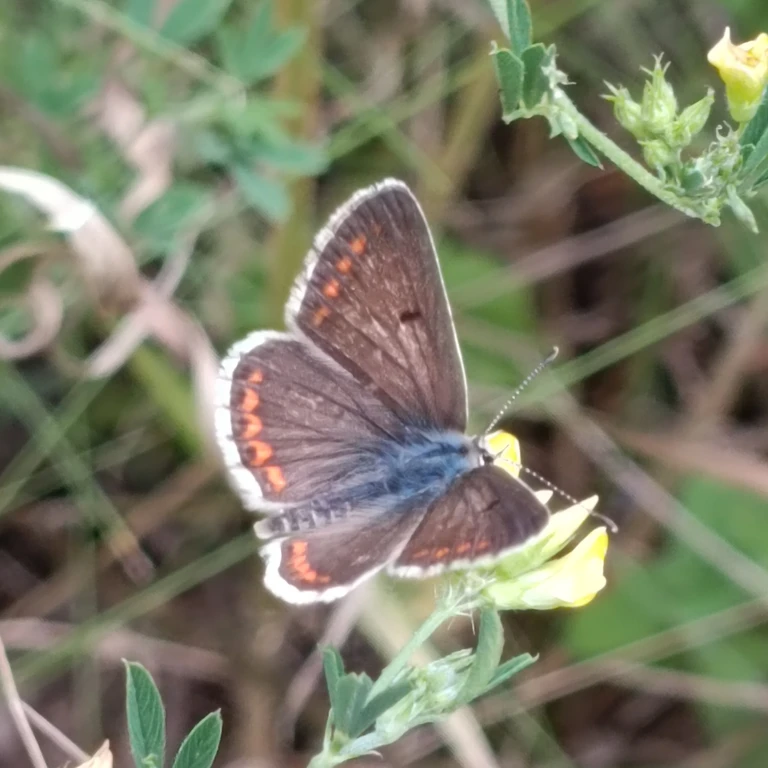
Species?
Aricia agestis/artaxerxes
